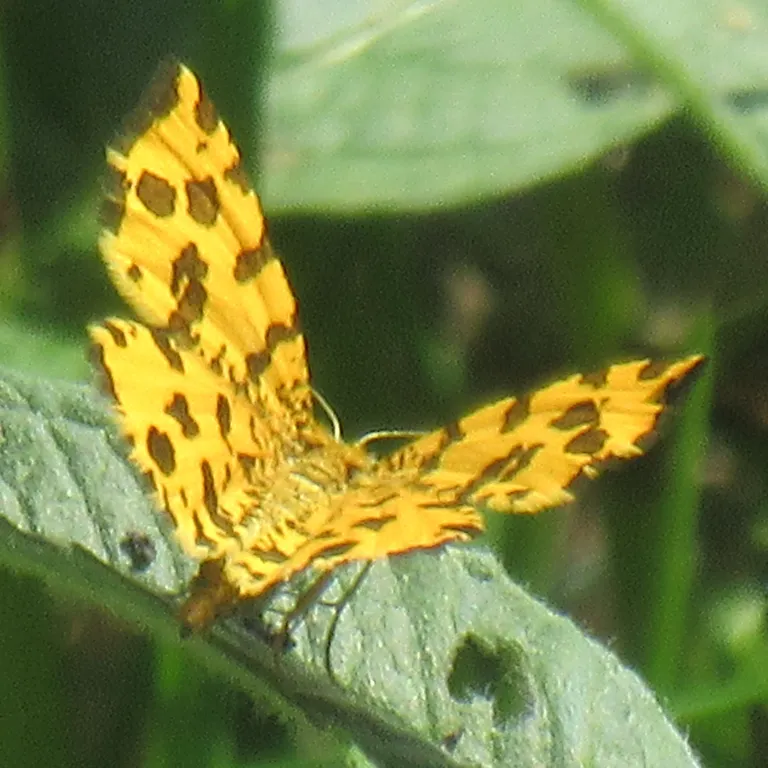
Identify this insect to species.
Pseudopanthera macularia
